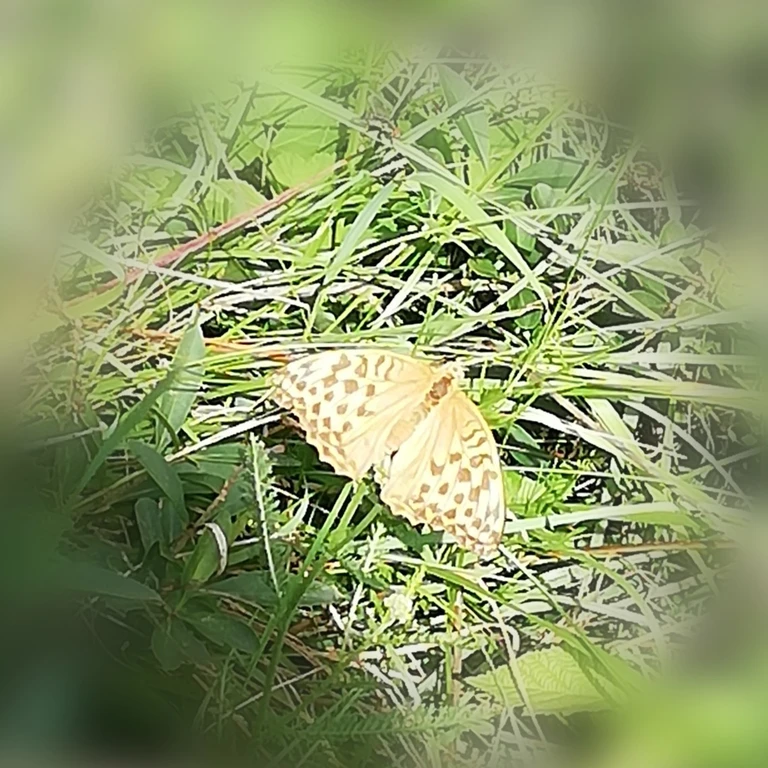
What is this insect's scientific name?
Argynnis paphia
